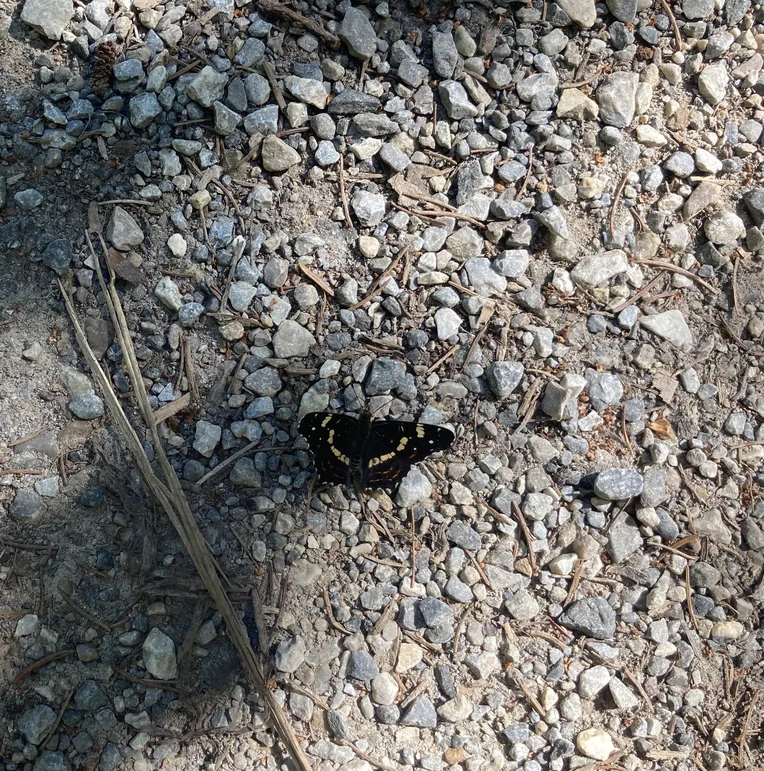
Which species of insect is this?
Araschnia levana
